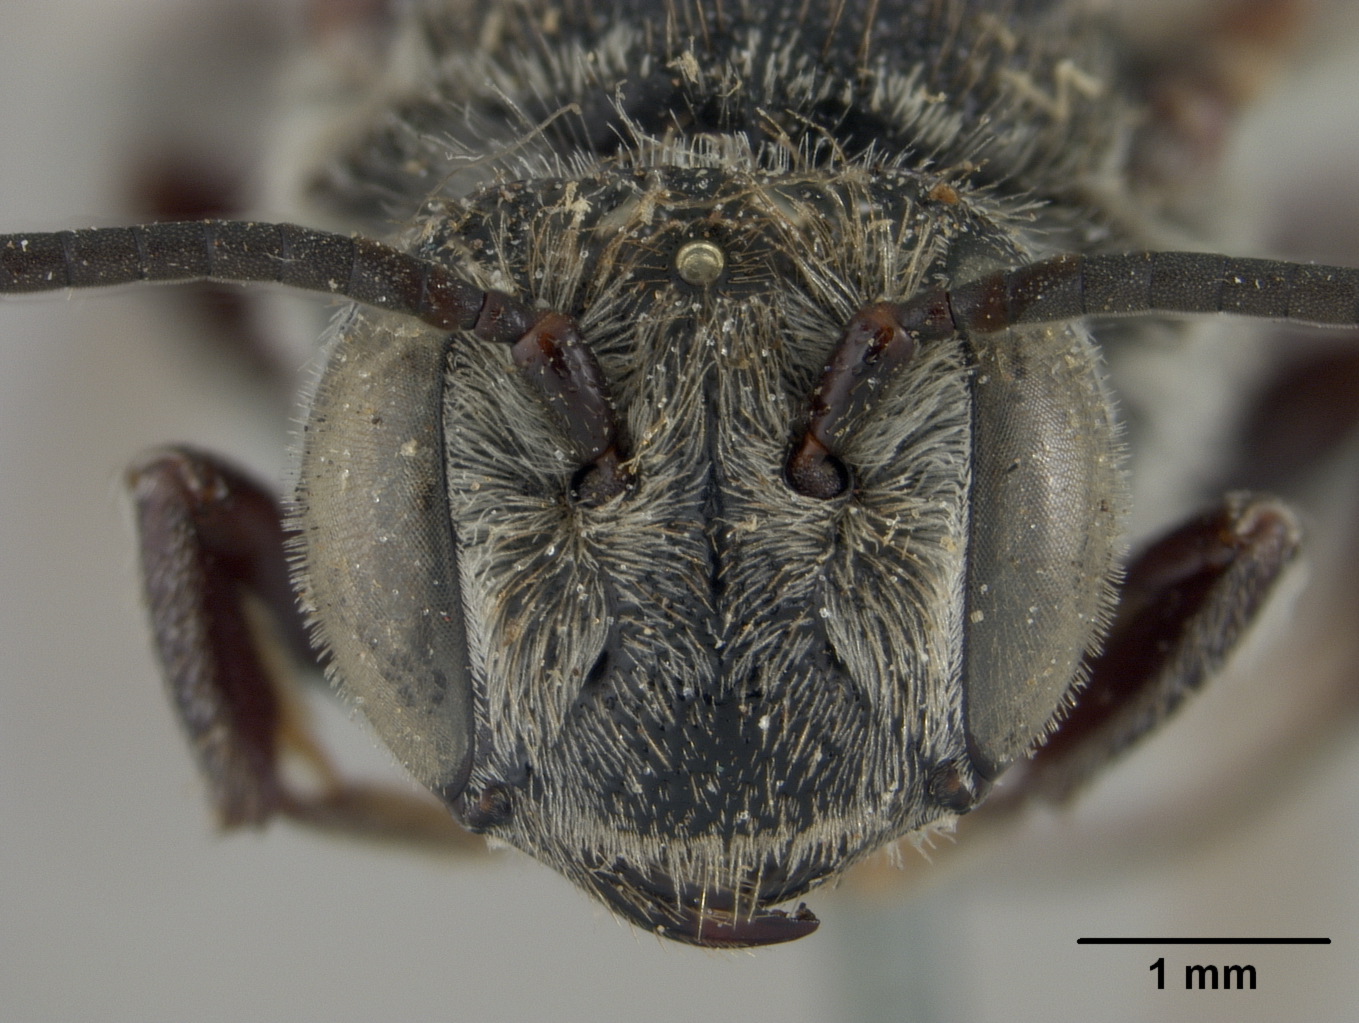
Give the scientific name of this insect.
Coelioxys cockerelli
